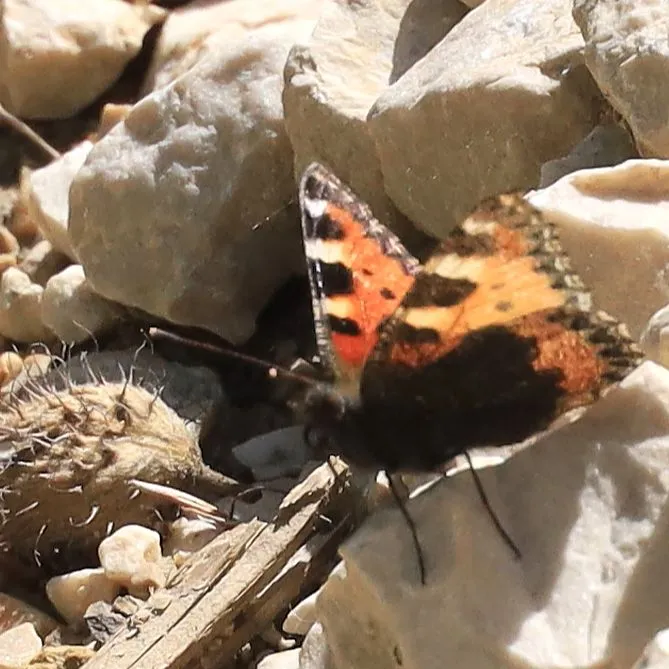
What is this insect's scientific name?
Aglais urticae
